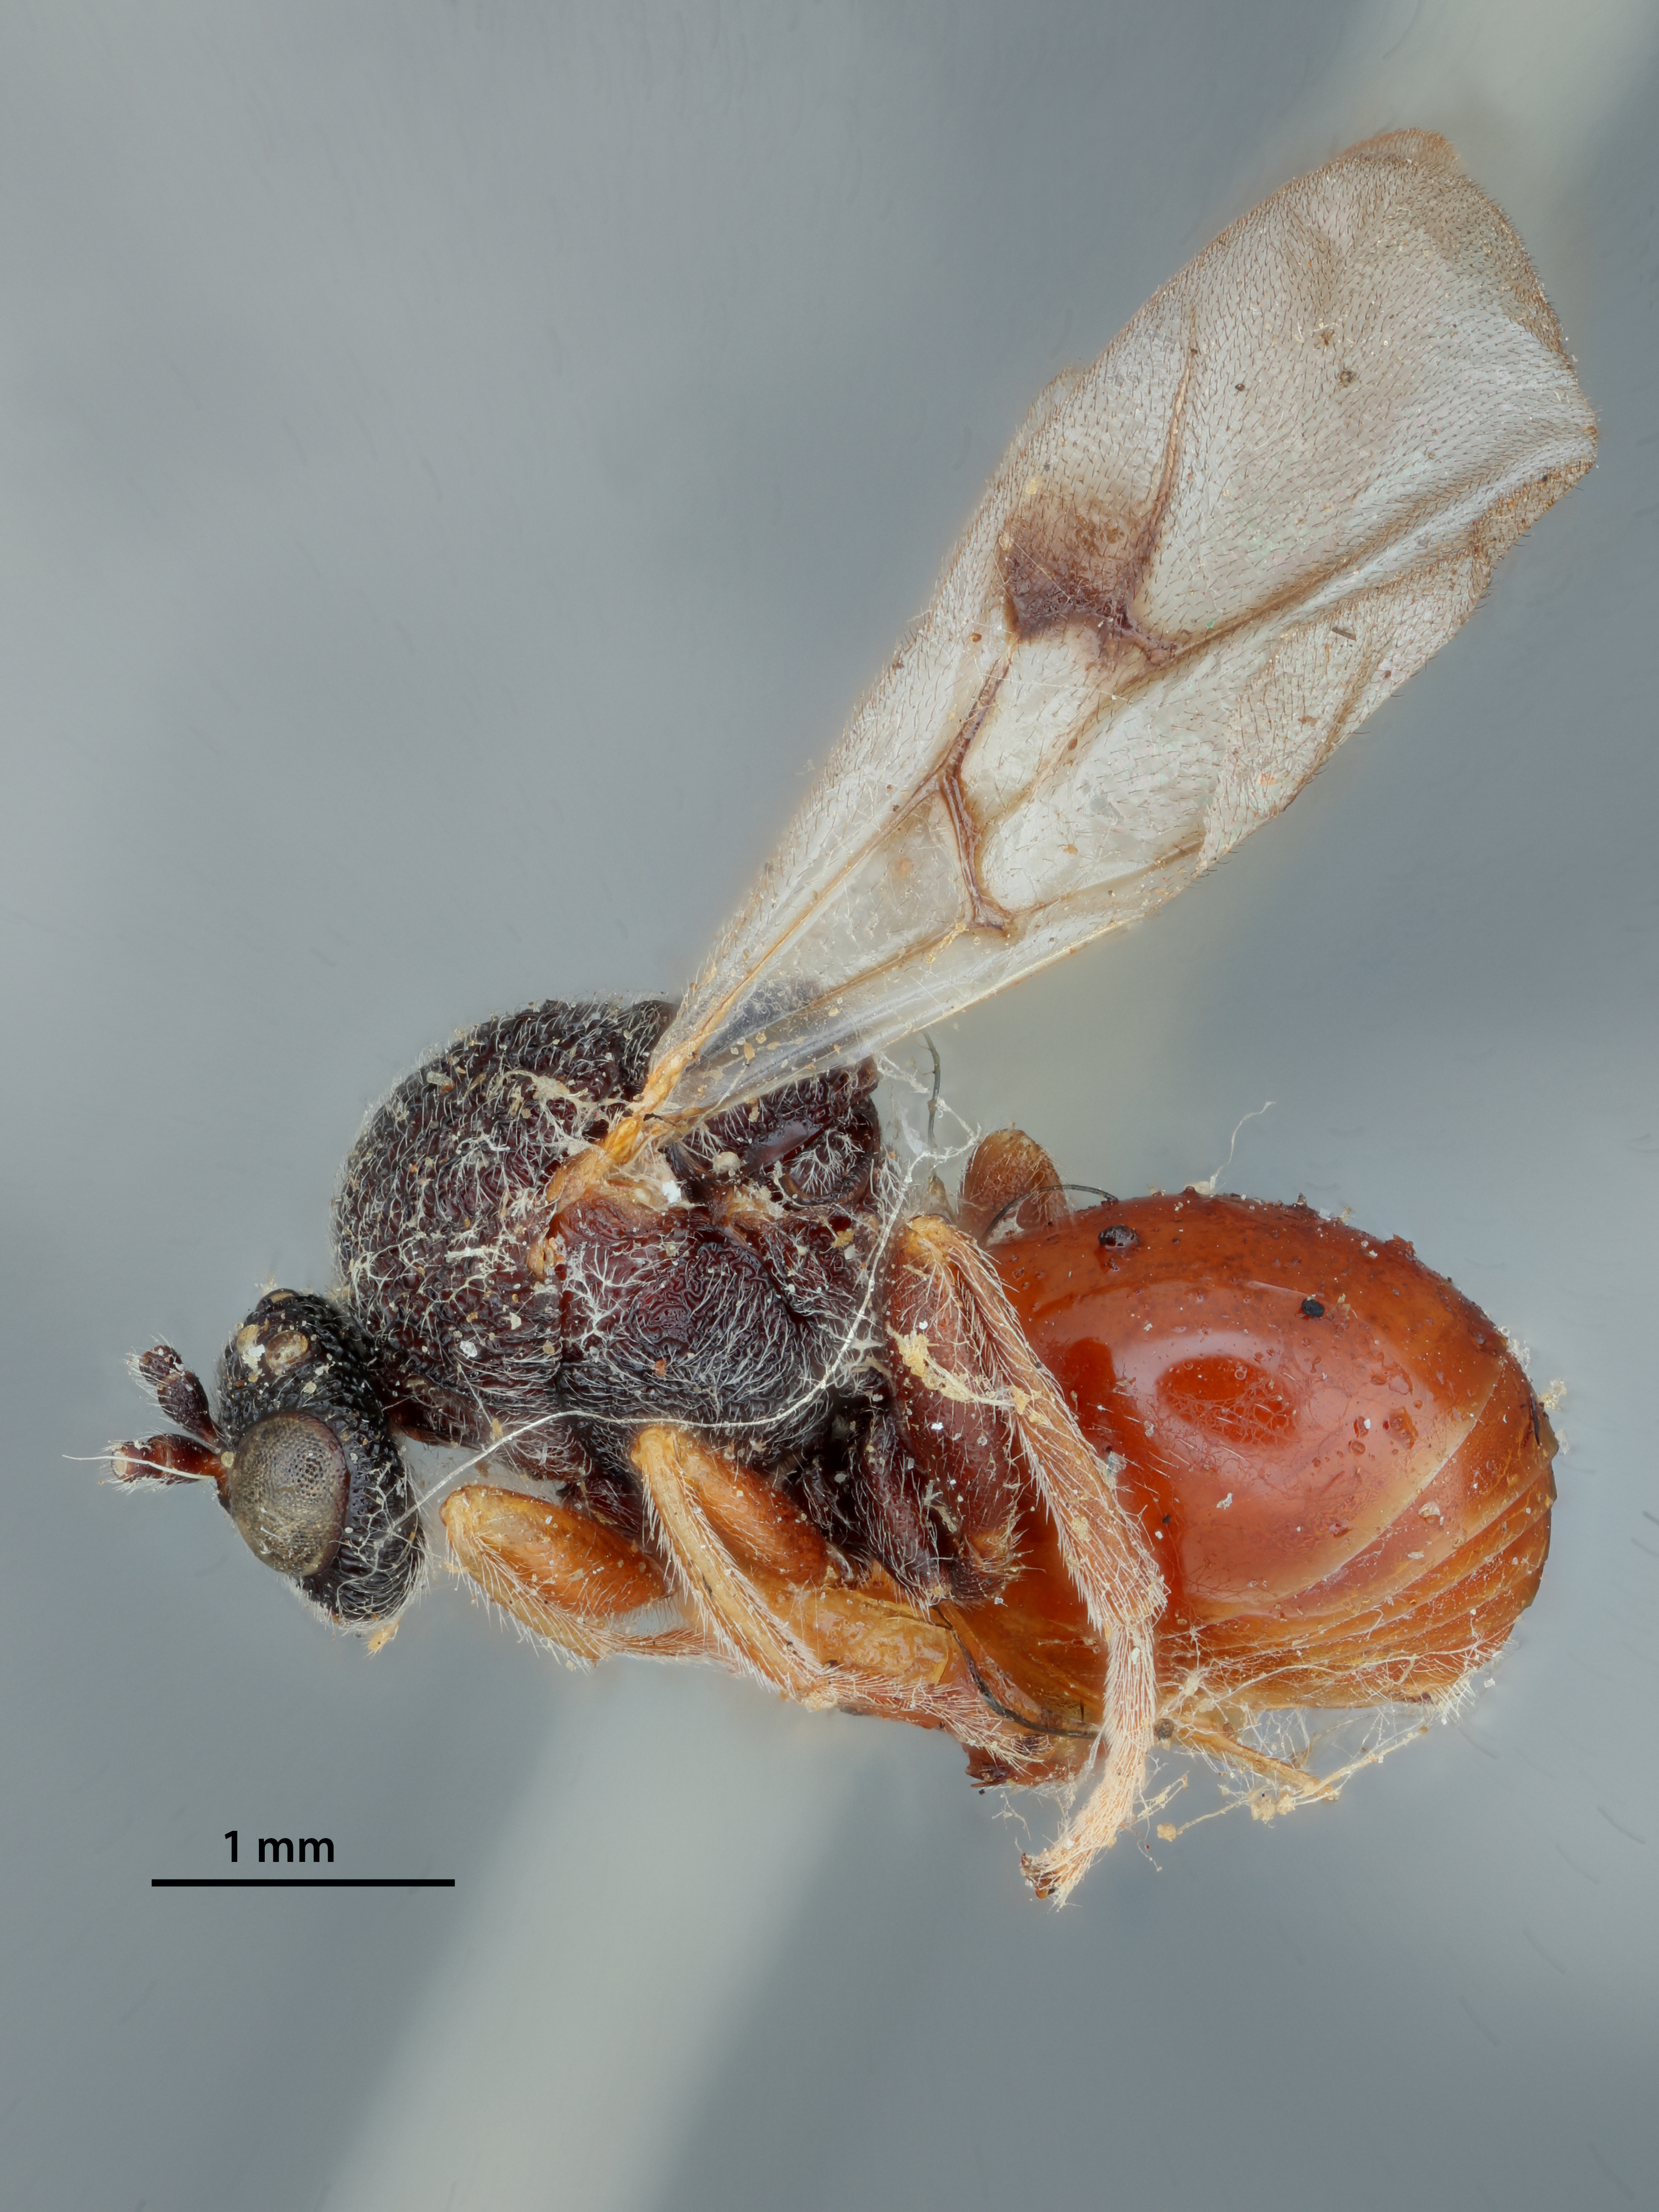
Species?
Amphibolips melanocera
